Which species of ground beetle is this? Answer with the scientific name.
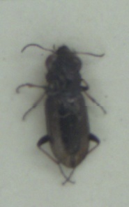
Notiophilus biguttatus
